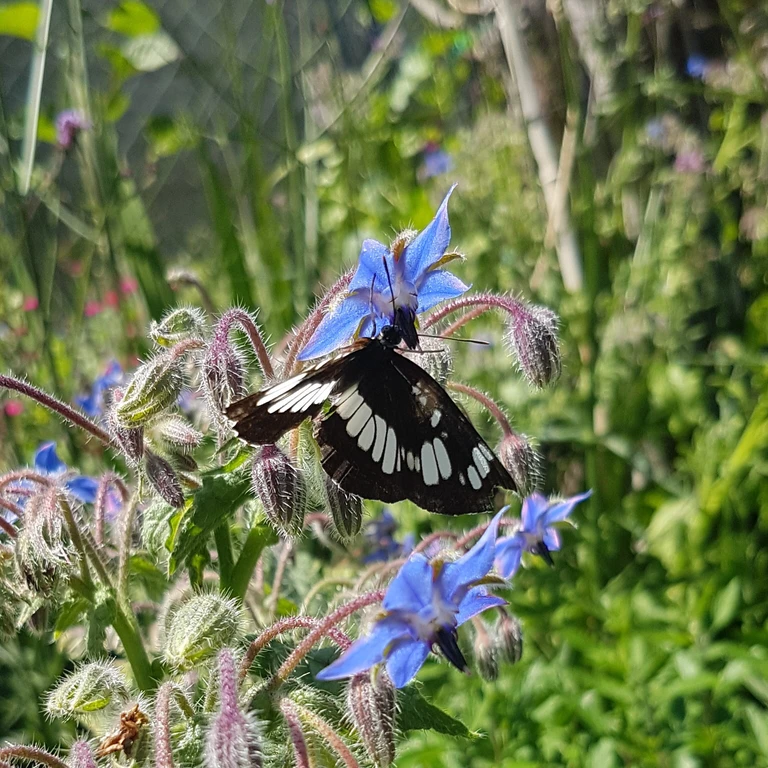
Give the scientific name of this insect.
Neptis rivularis
